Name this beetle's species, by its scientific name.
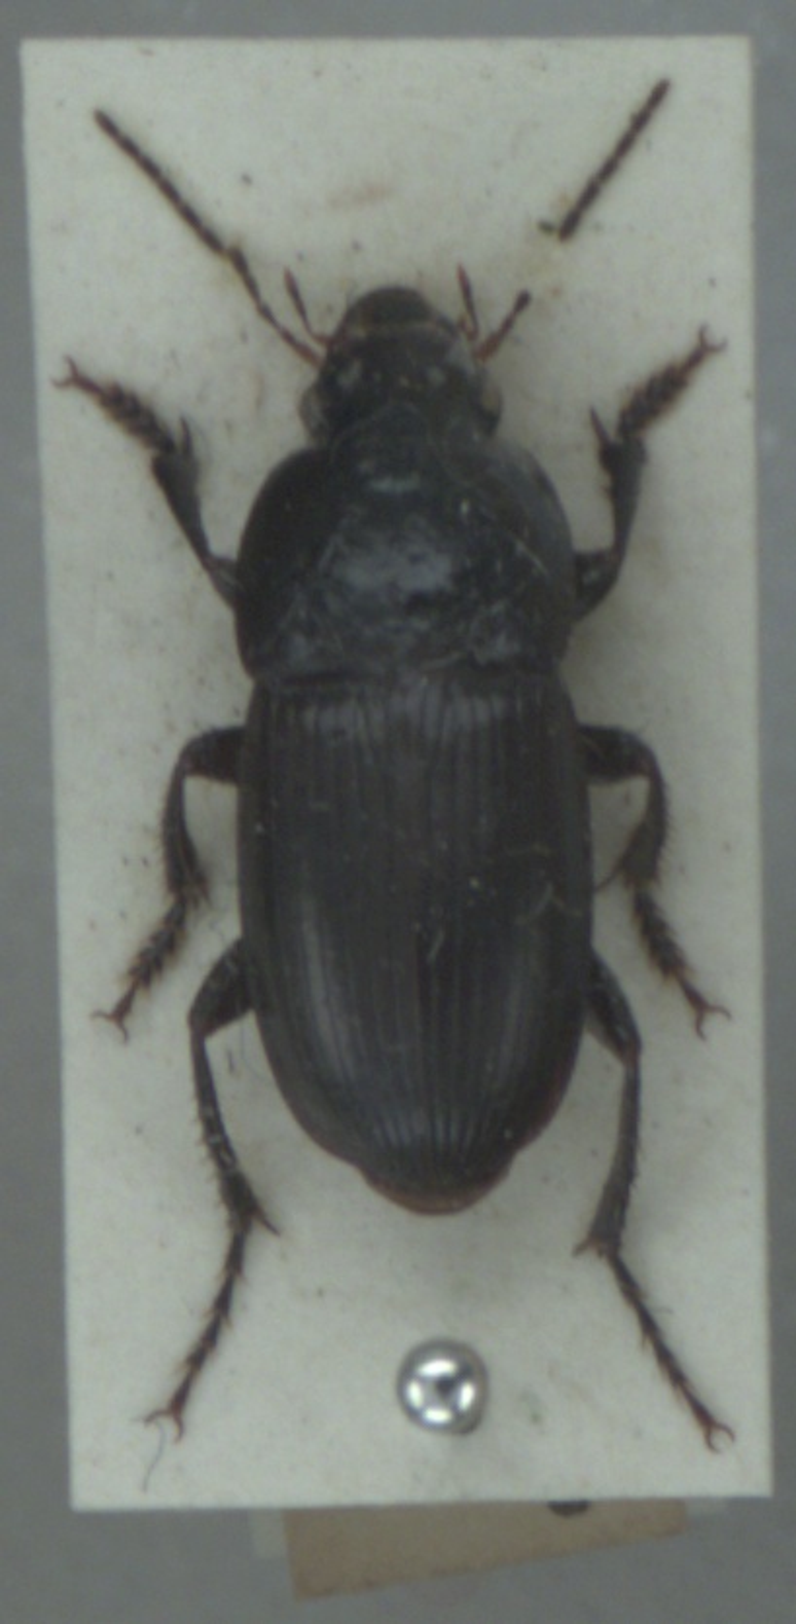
Harpalus dimidiatus
